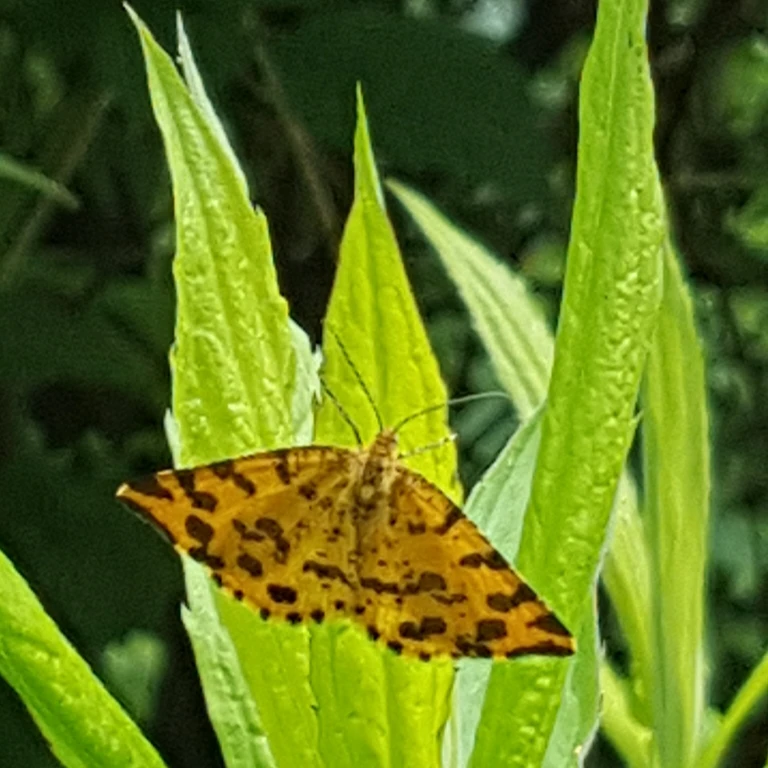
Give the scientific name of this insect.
Pseudopanthera macularia
